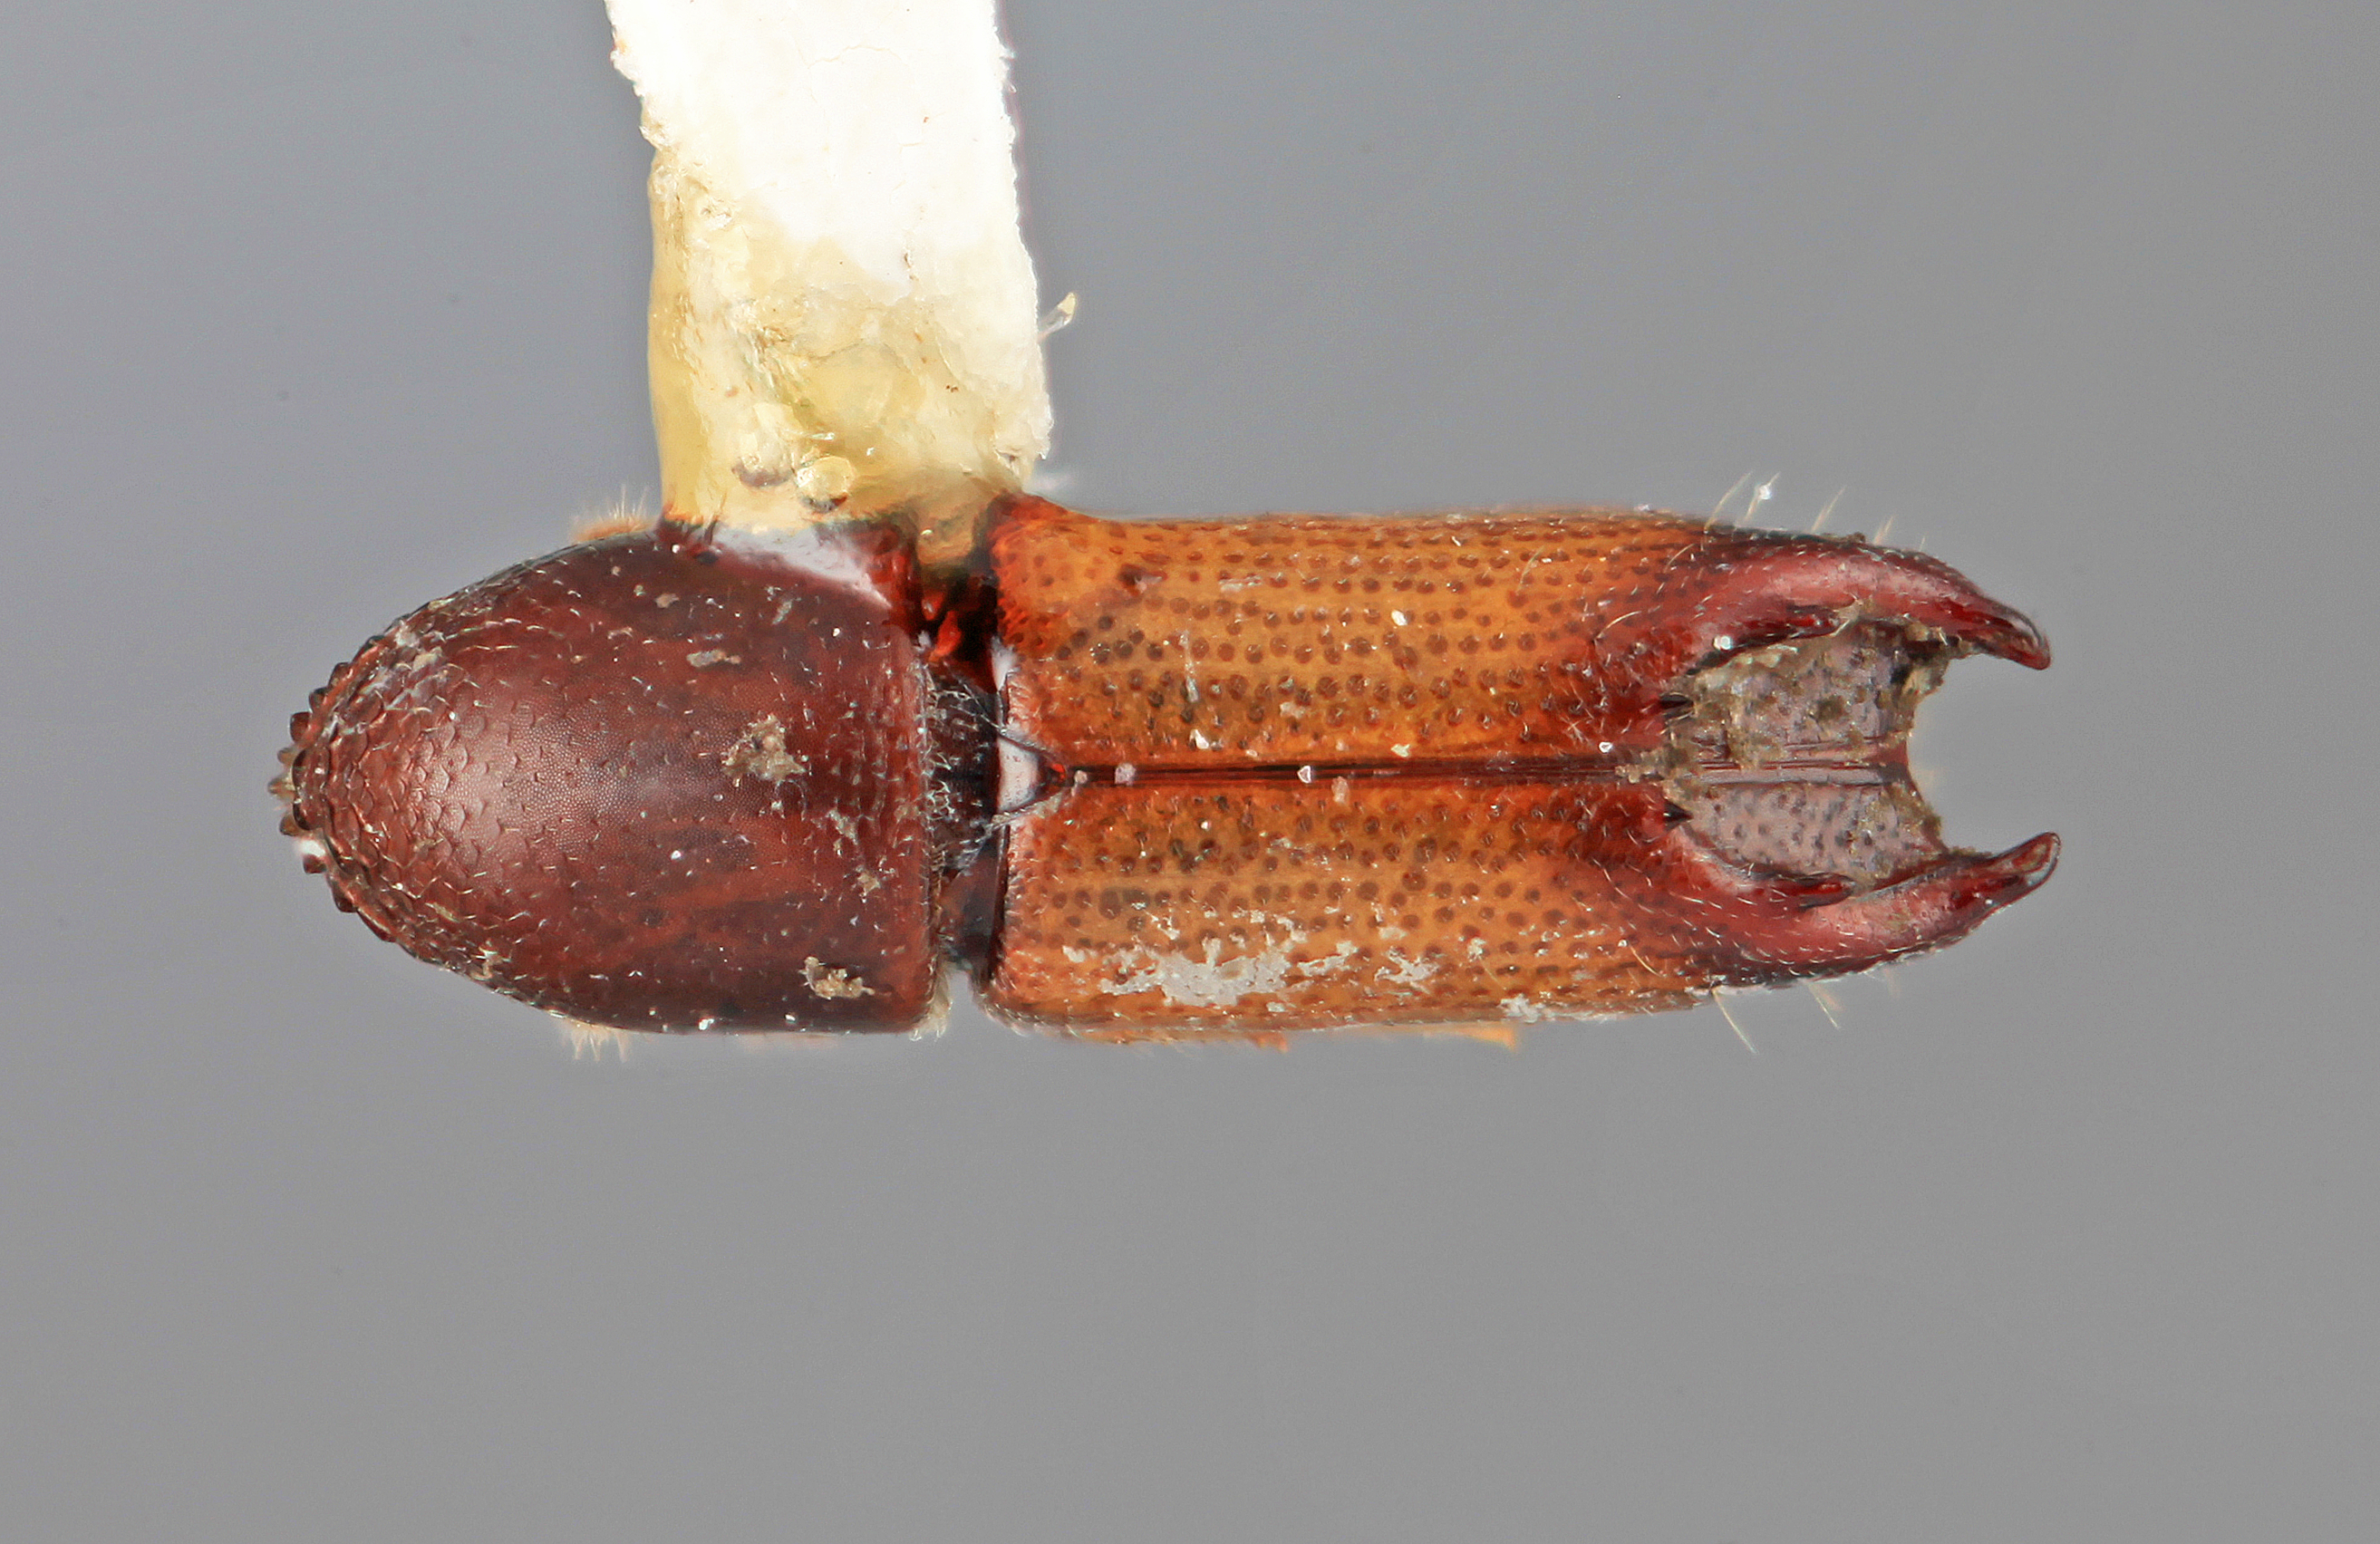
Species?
Tricolus ardis
